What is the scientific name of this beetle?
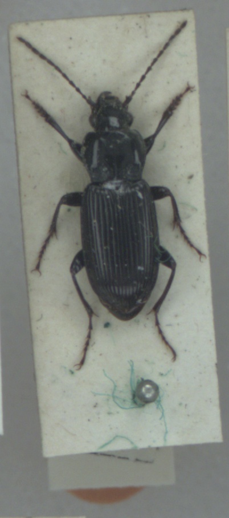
Pterostichus anthracinus
